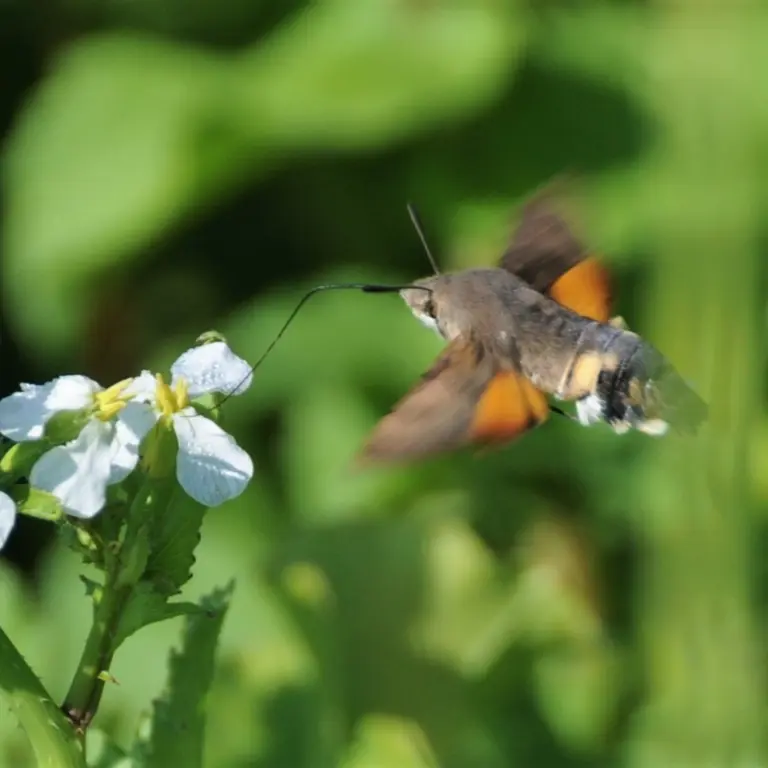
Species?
Macroglossum stellatarum
